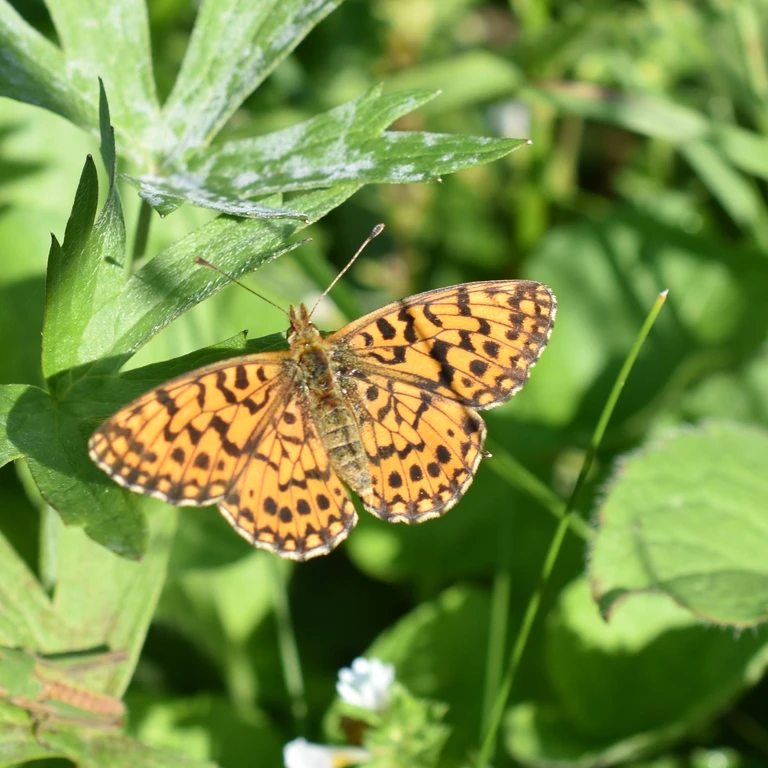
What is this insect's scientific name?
Boloria dia
